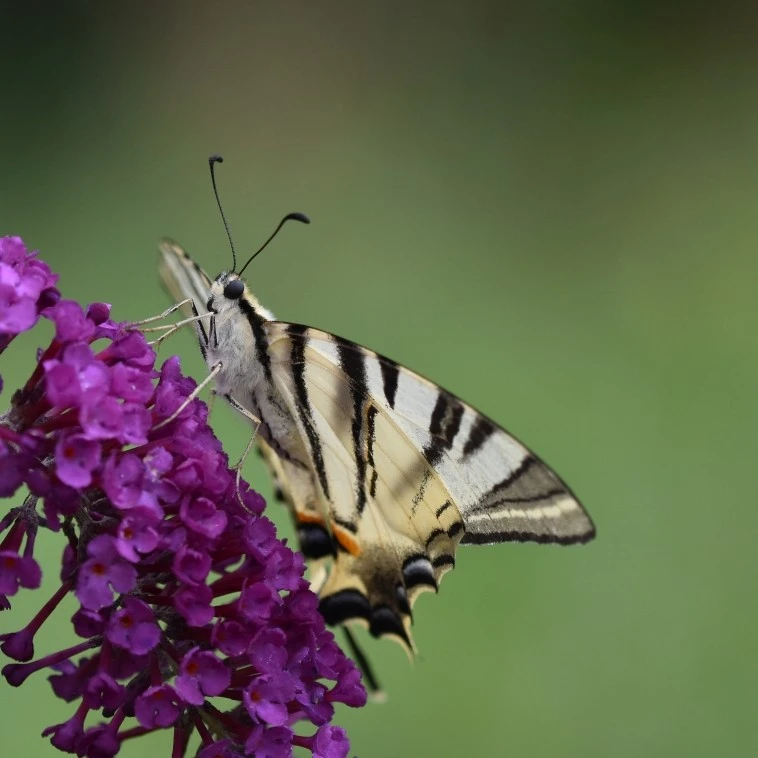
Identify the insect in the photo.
Iphiclides podalirius
